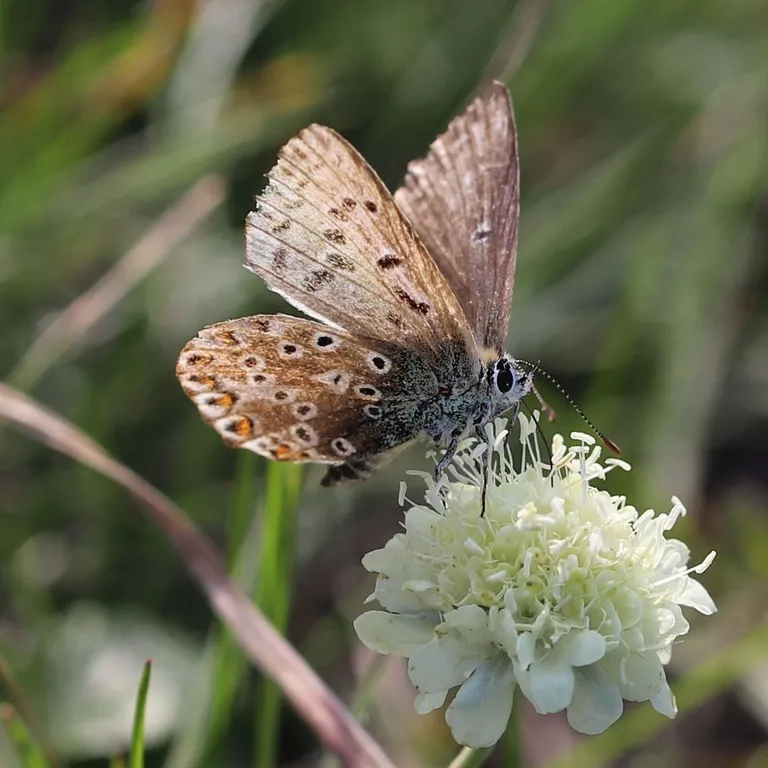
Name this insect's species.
Lysandra coridon
